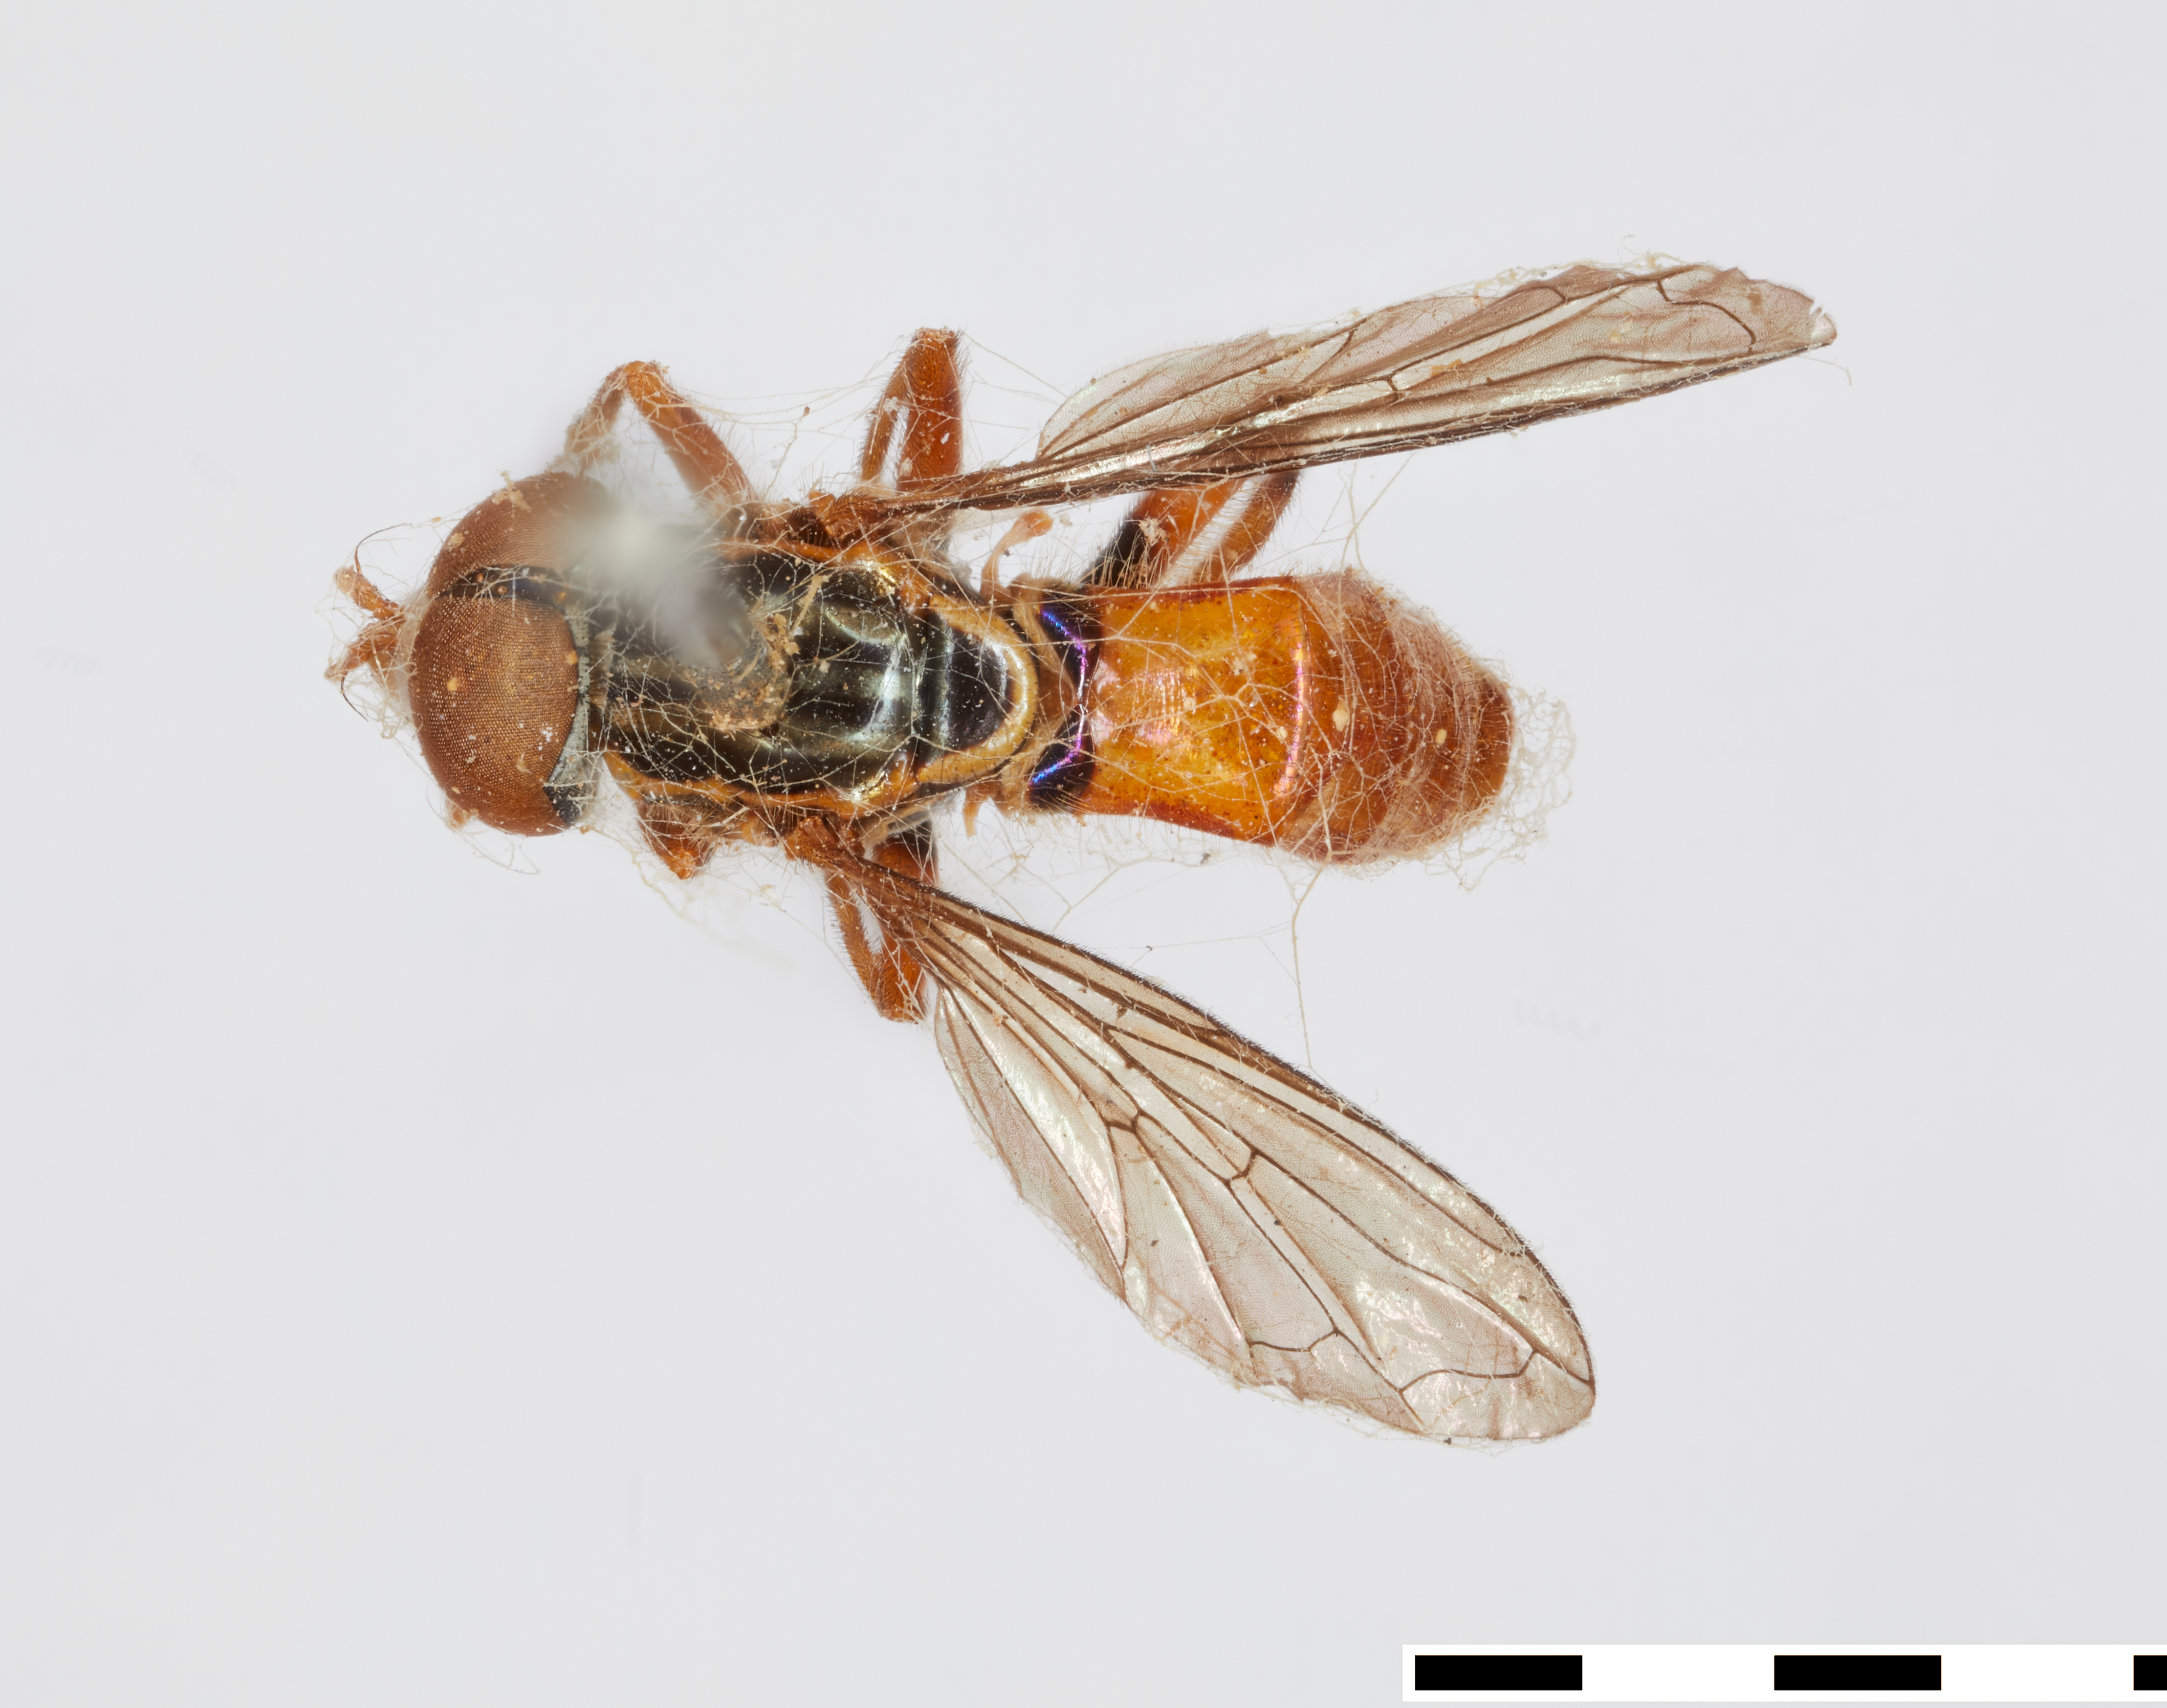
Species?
Mesograpta aurulenta
